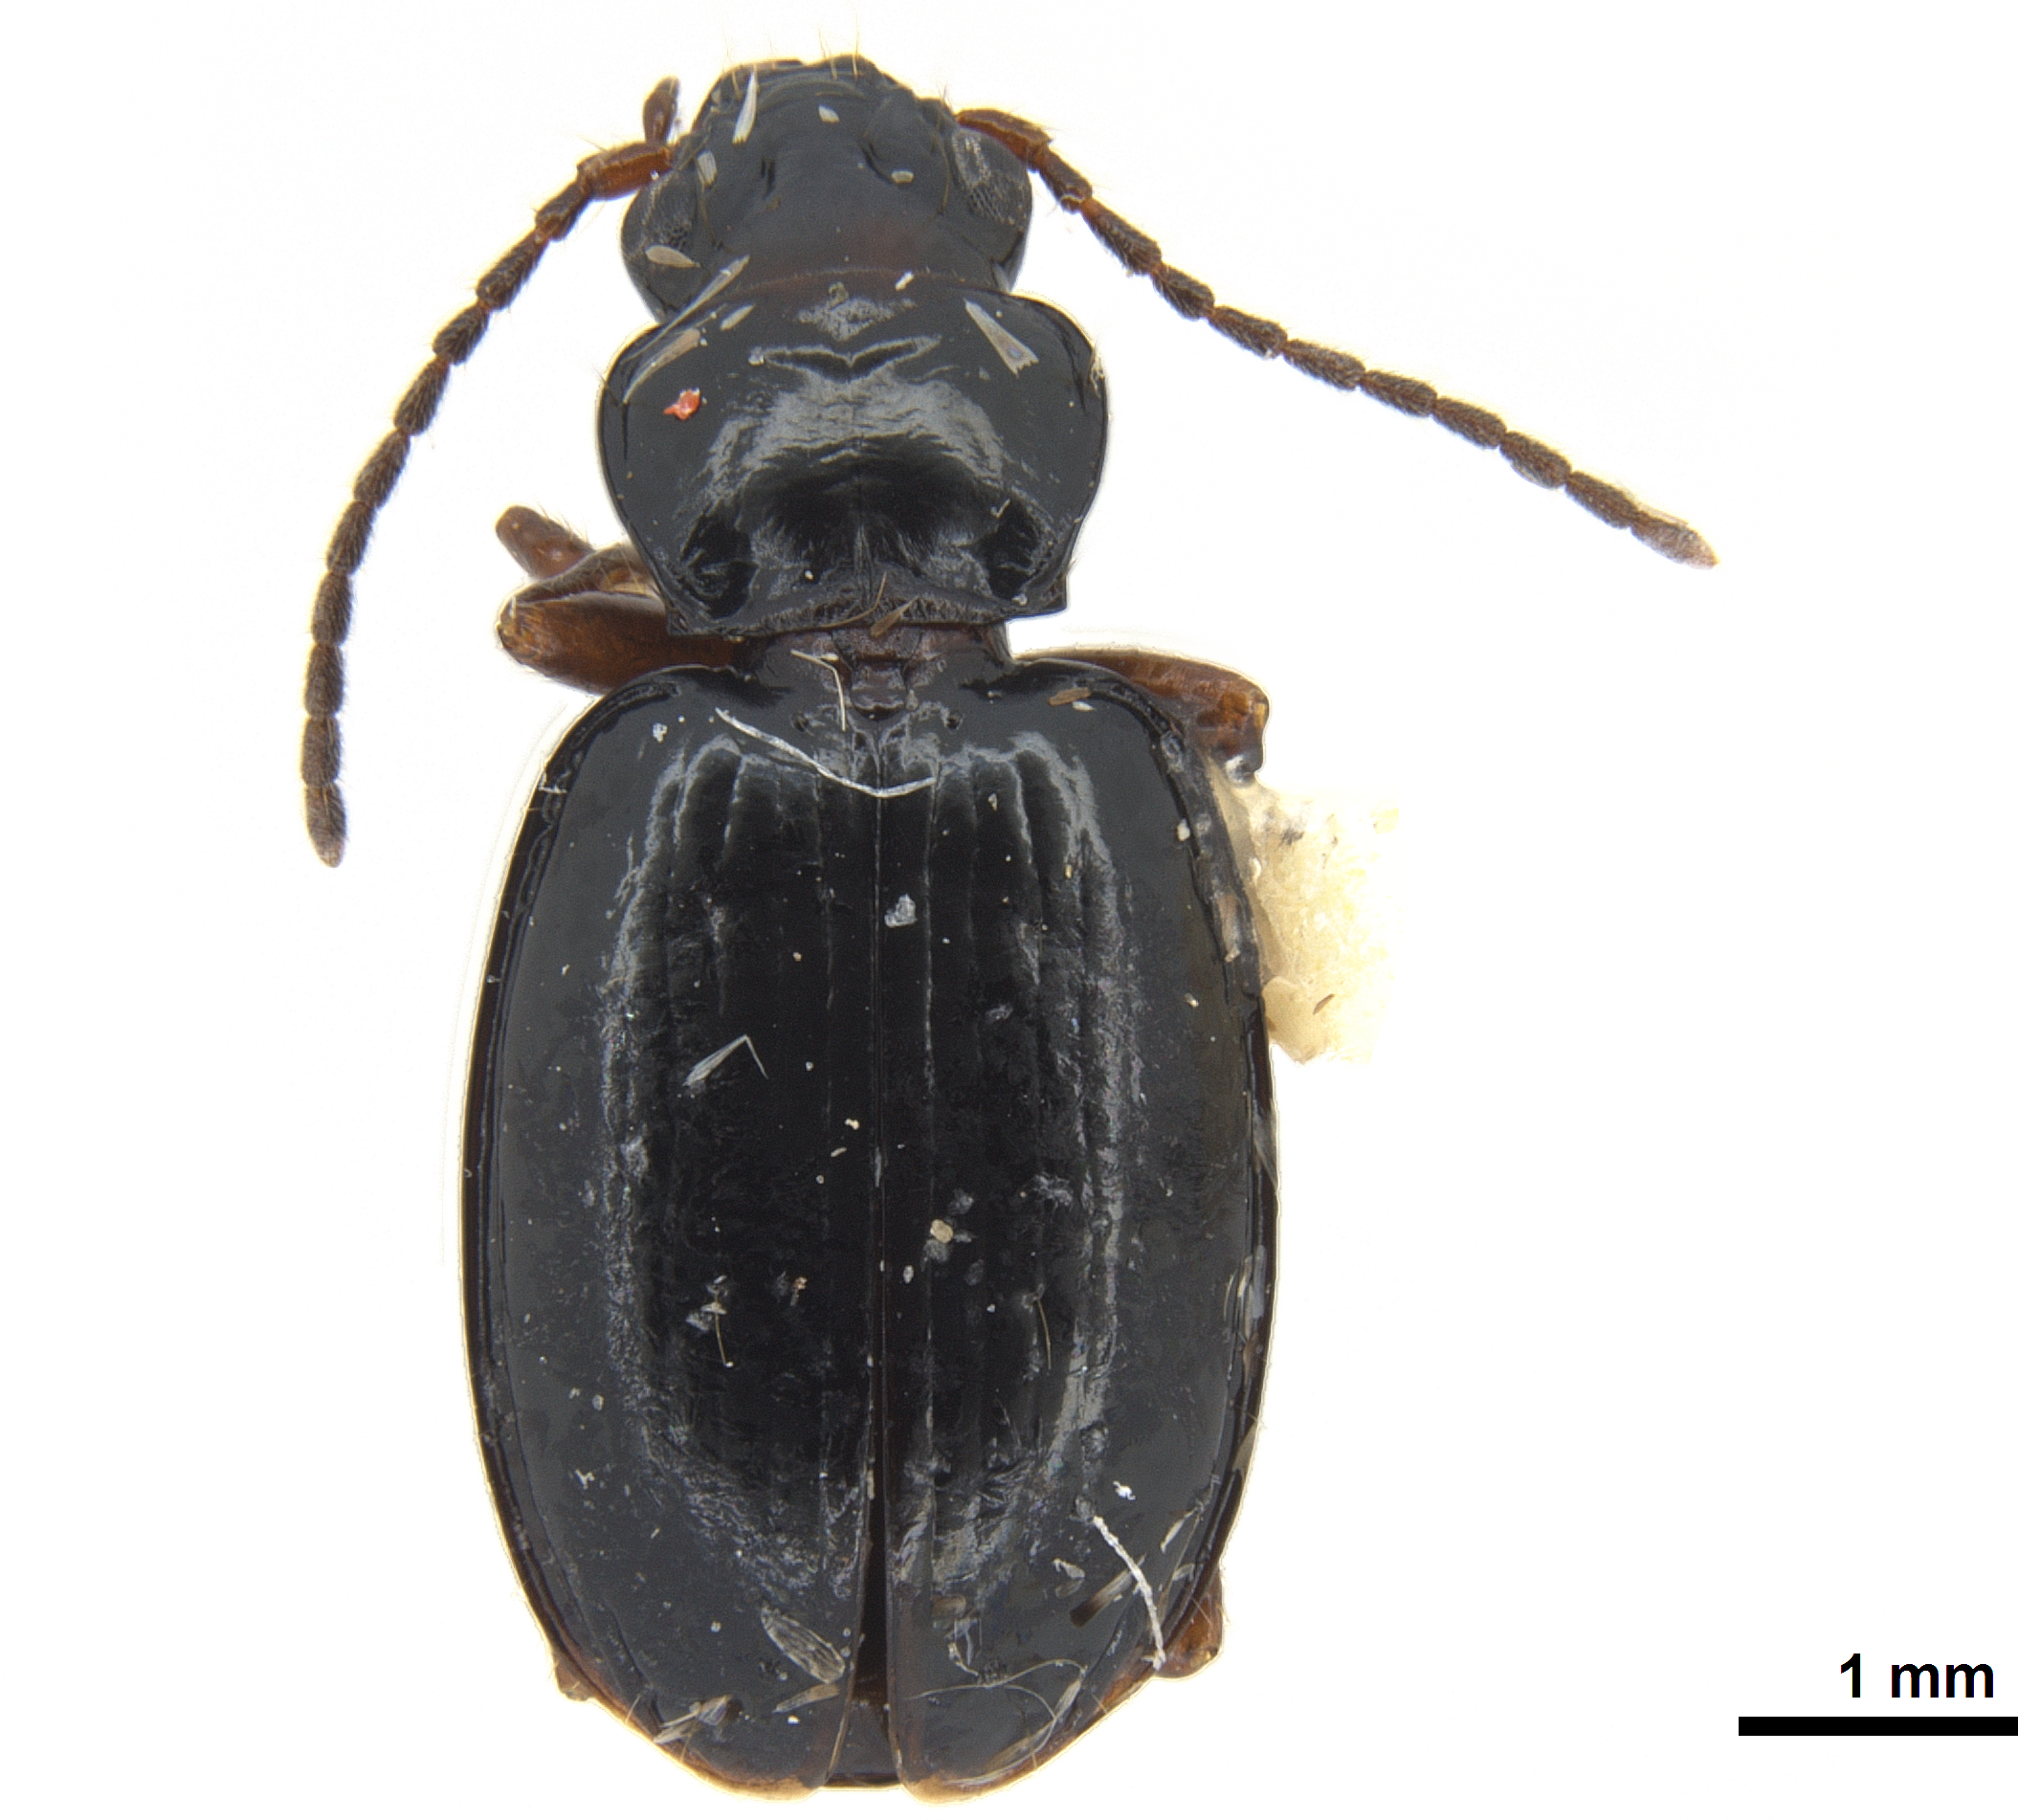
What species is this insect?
Trechisibus cekalovici
